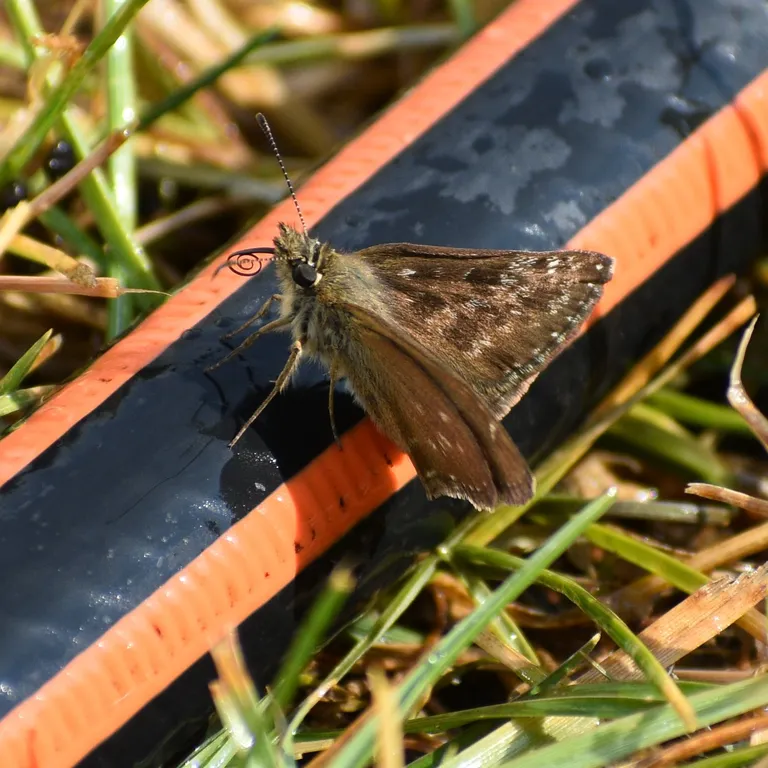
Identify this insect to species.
Erynnis tages
